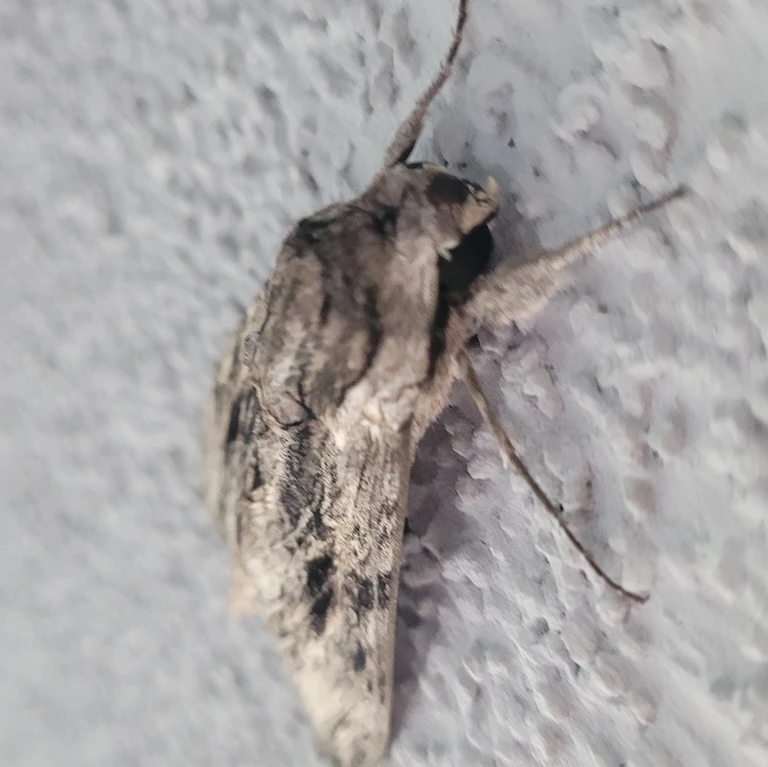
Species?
Agrius convolvuli
